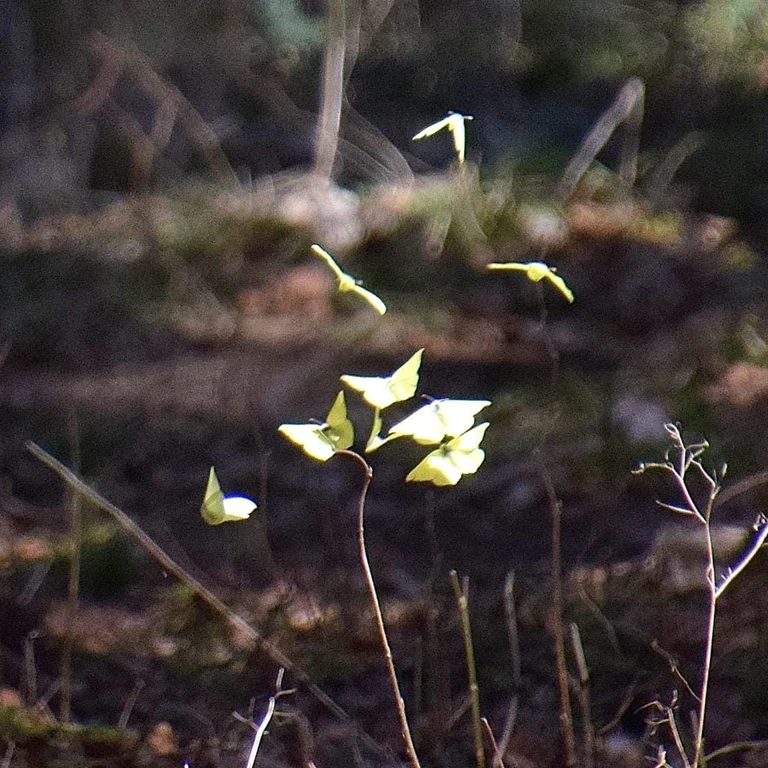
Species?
Gonepteryx rhamni
